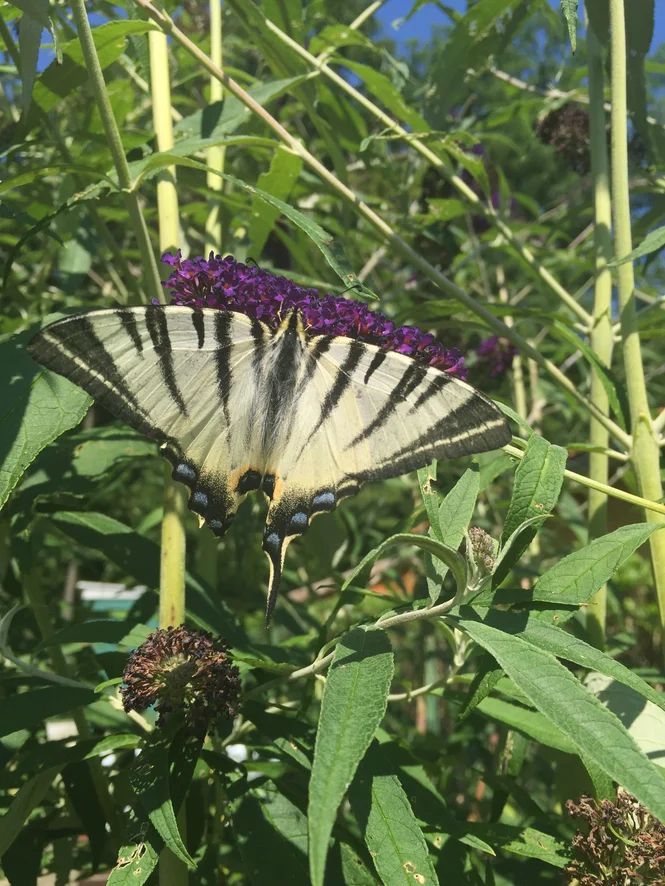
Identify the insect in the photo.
Iphiclides podalirius
